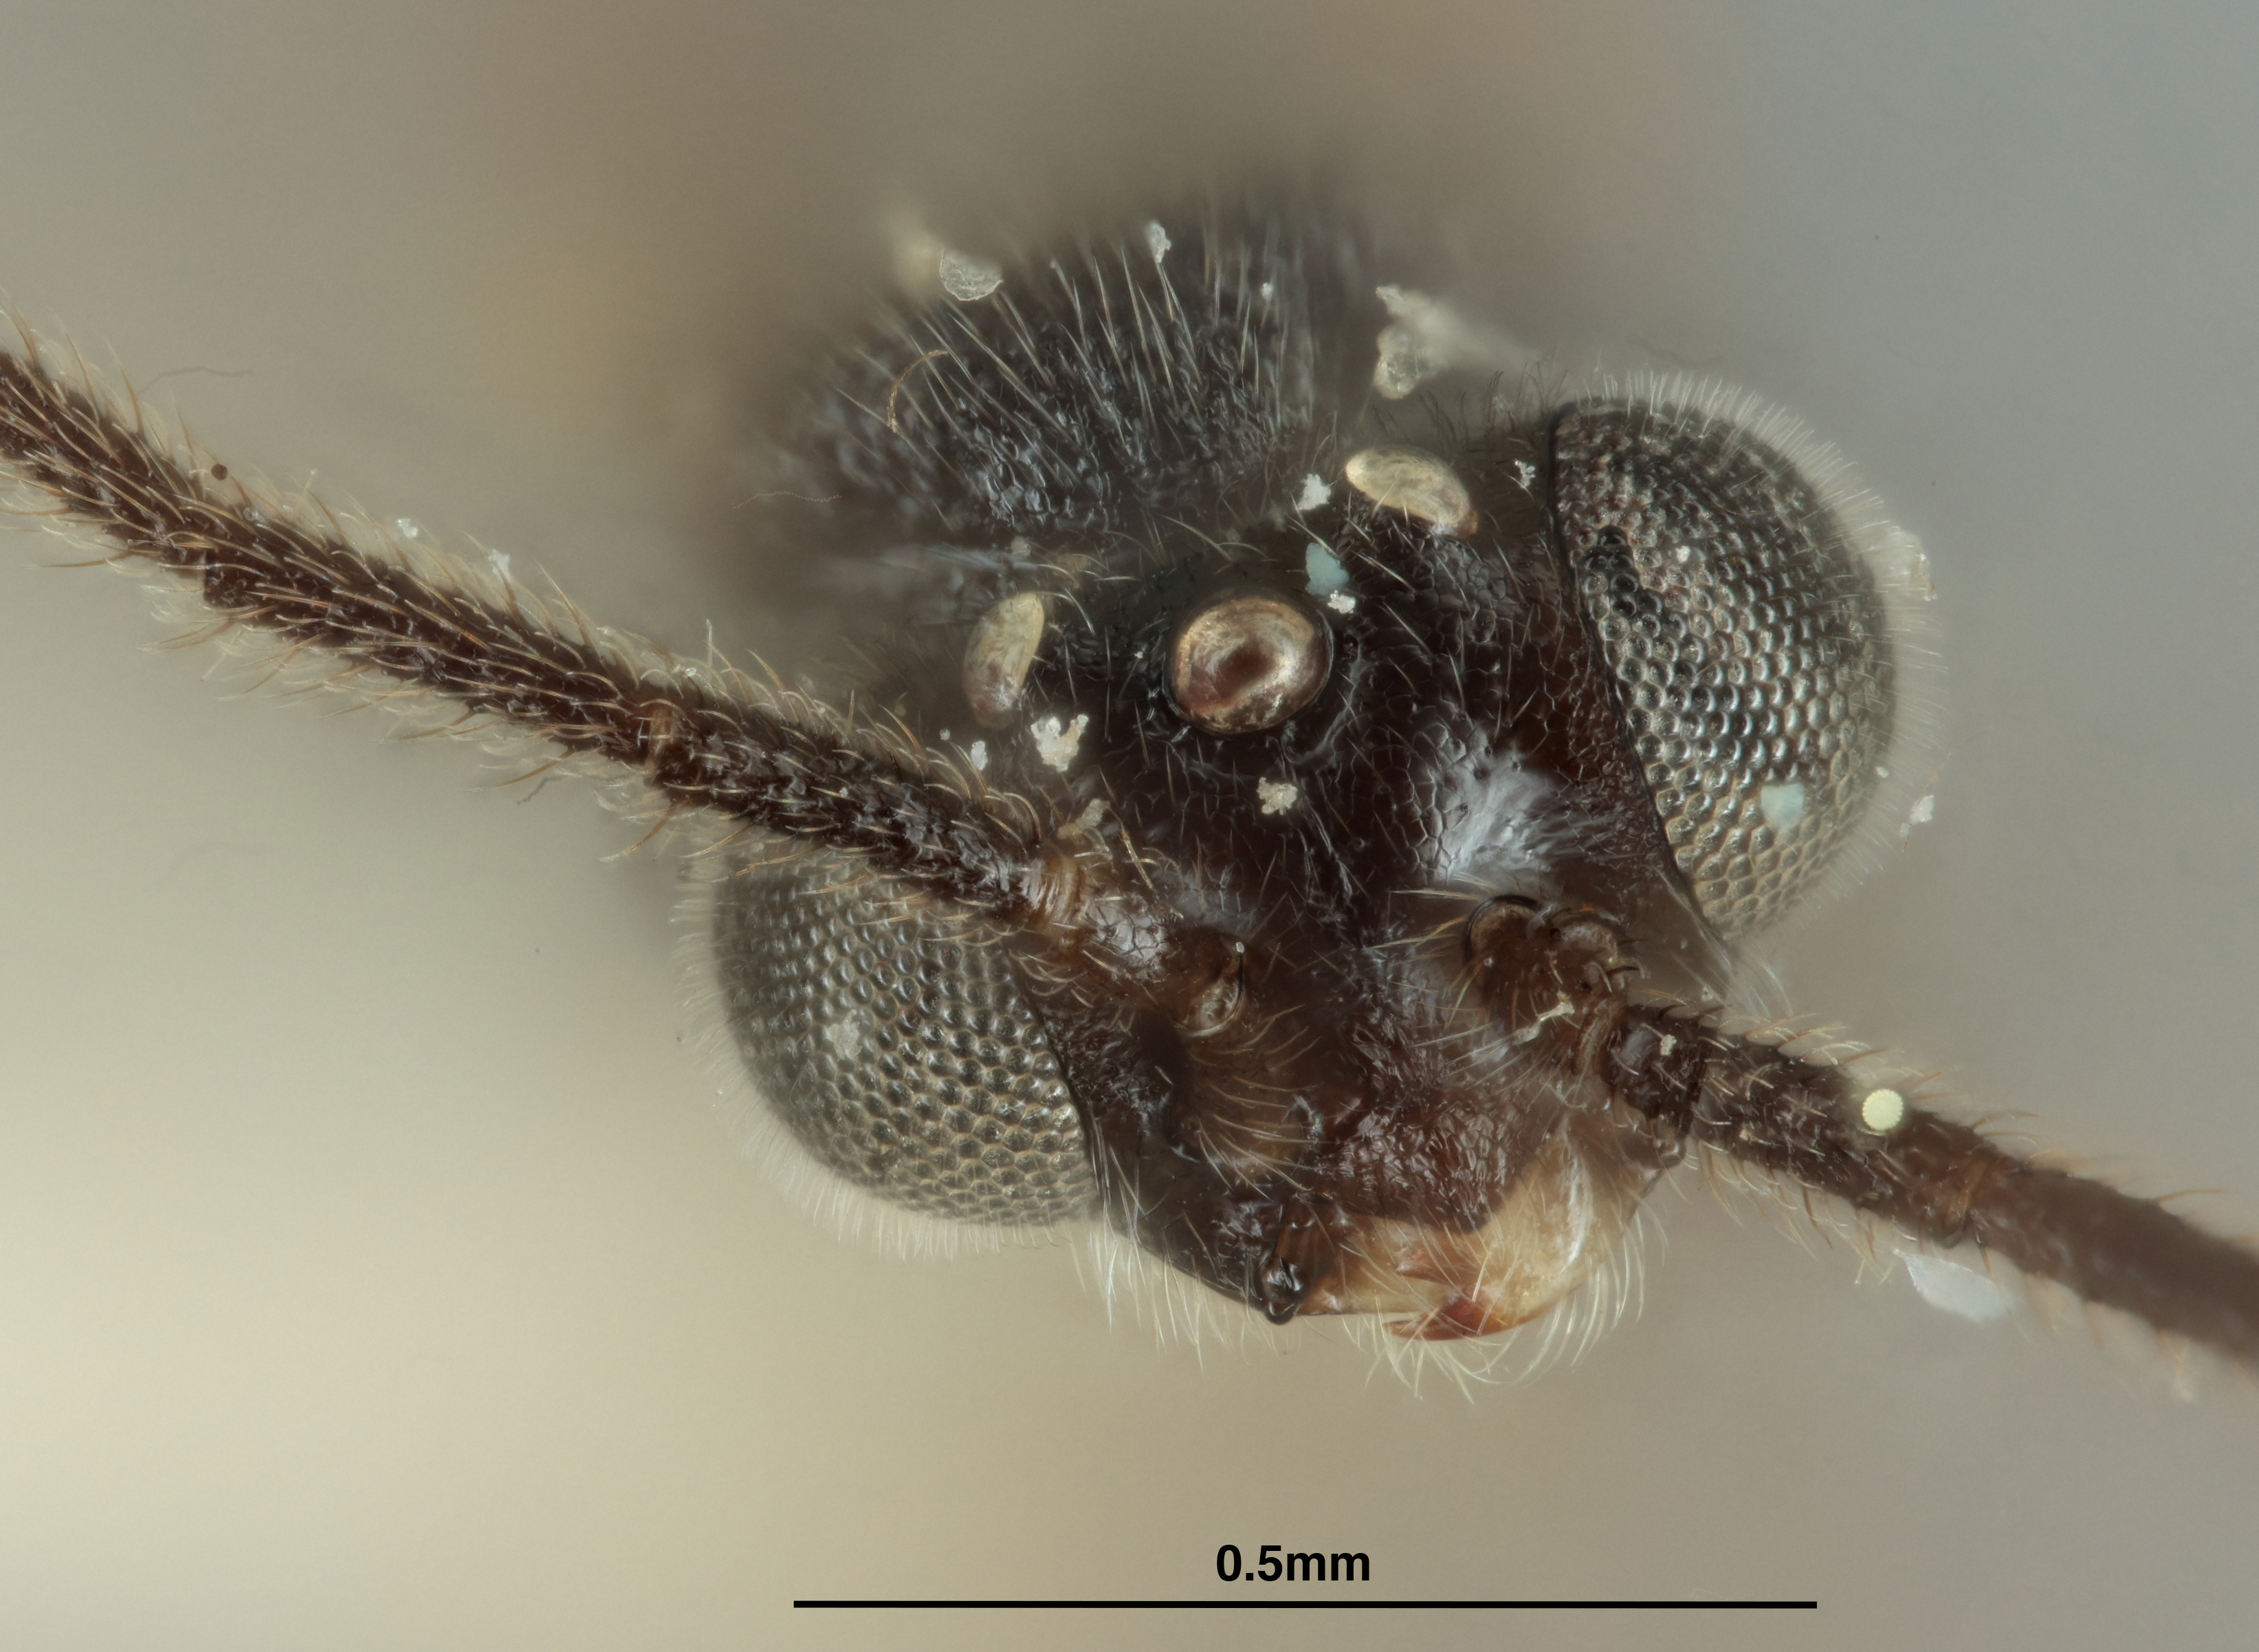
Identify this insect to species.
Neogonatopus fentoni
